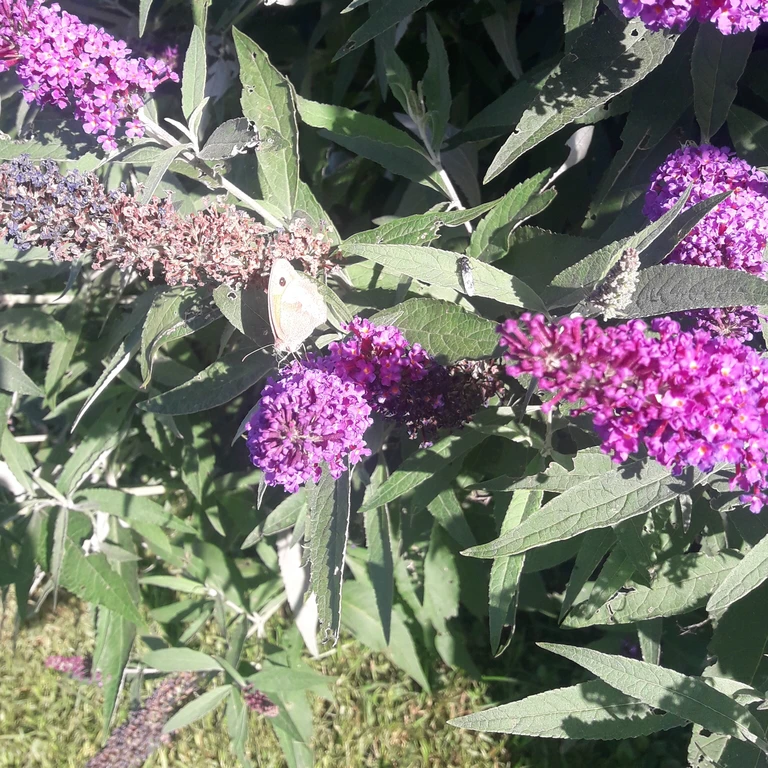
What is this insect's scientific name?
Maniola jurtina
